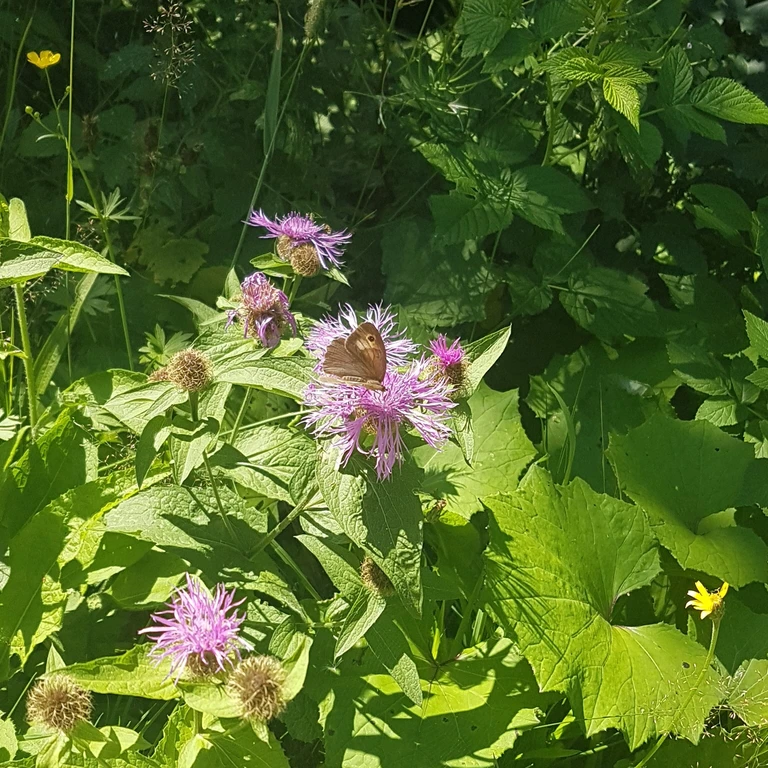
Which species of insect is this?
Maniola jurtina
